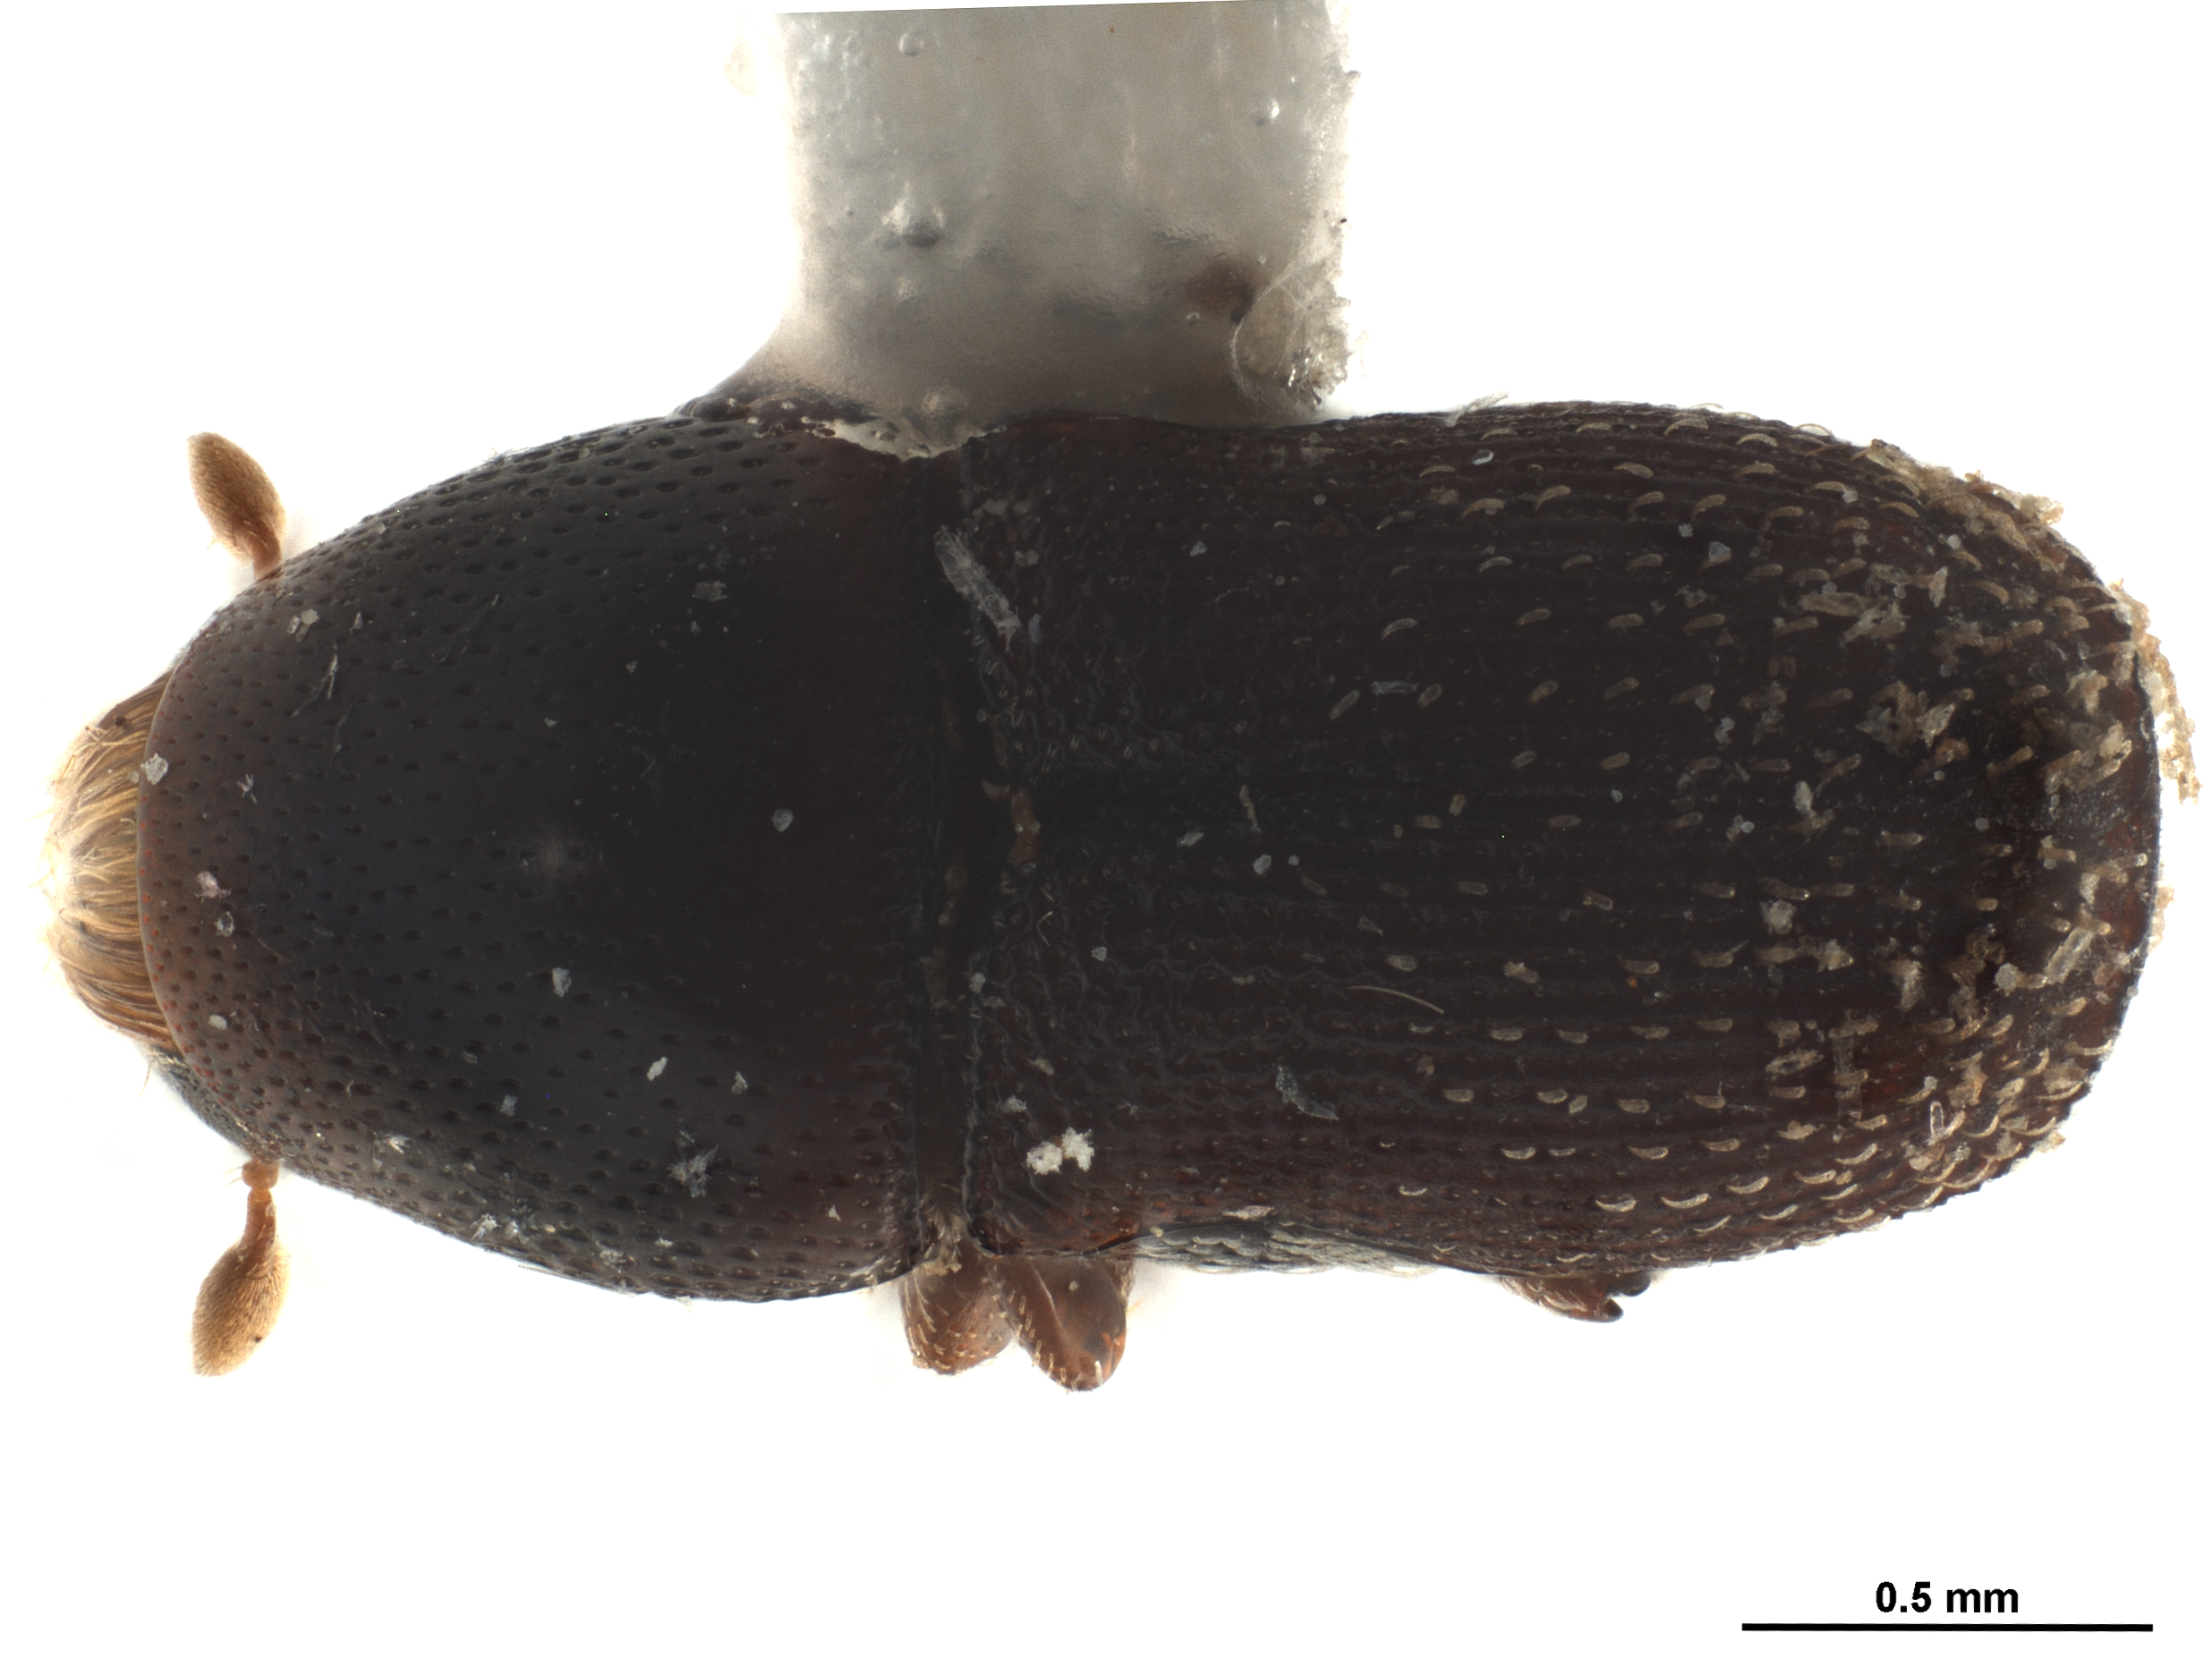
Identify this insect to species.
Scolytopsis puncticollis
